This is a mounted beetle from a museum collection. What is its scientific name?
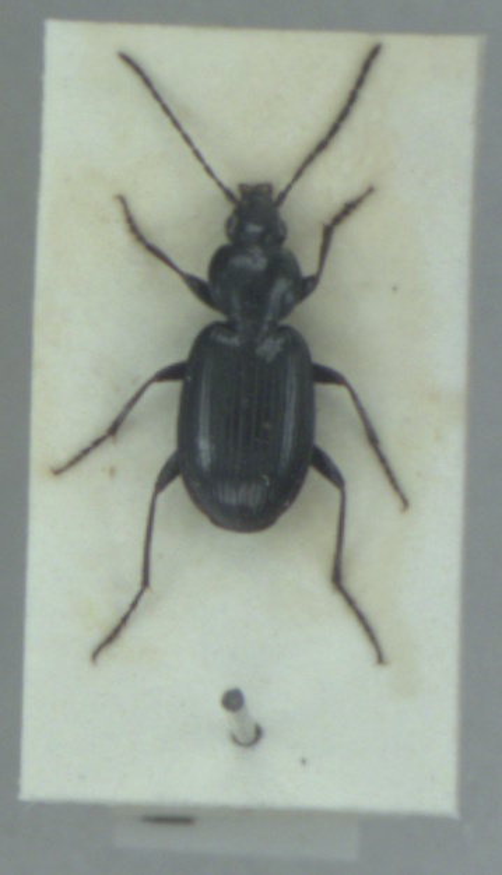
Agonum fuliginosum
